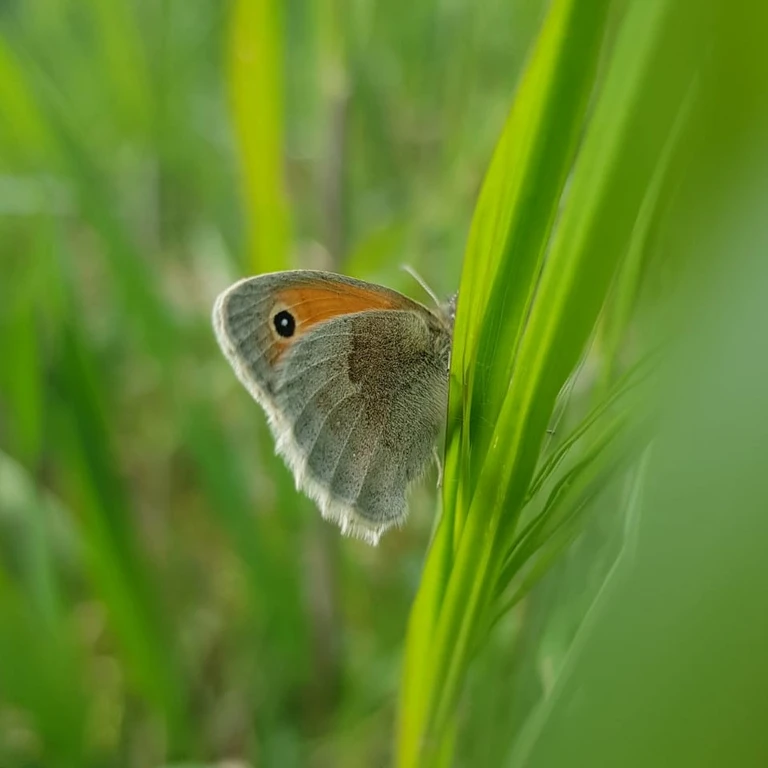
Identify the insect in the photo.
Coenonympha pamphilus
